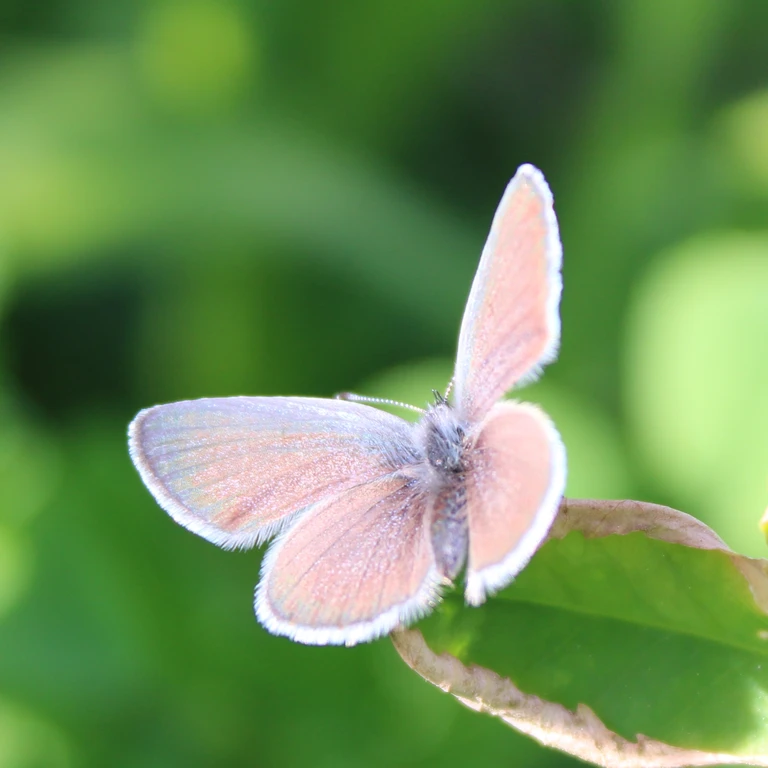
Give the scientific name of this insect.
Cupido minimus
